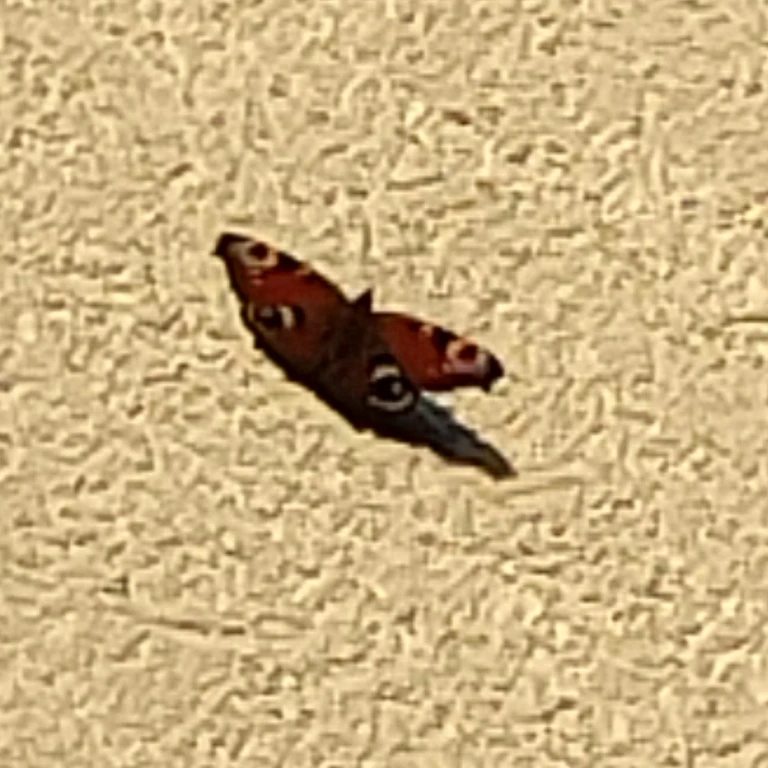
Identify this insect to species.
Aglais io
